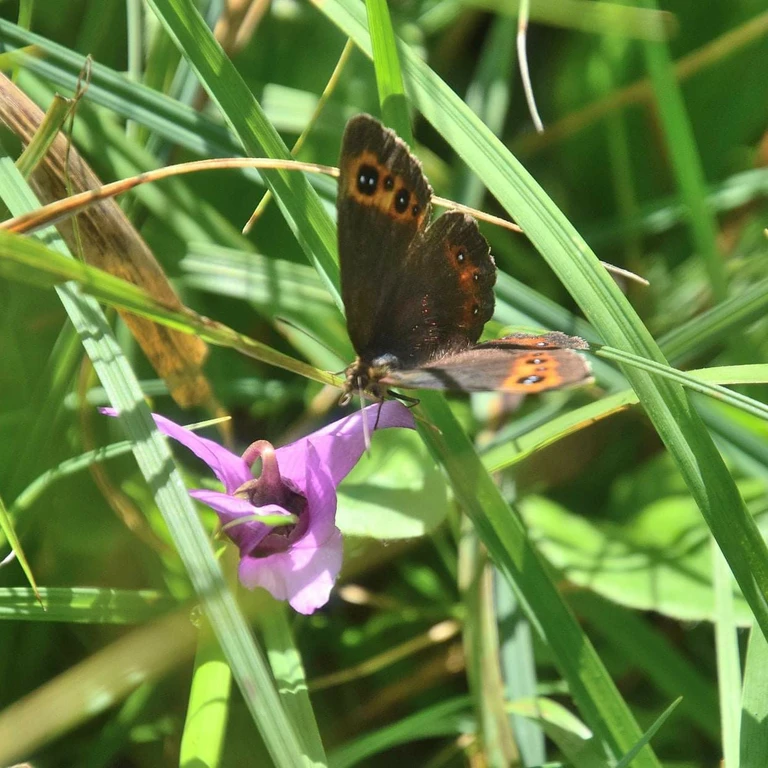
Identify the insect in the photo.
Erebia aethiops
